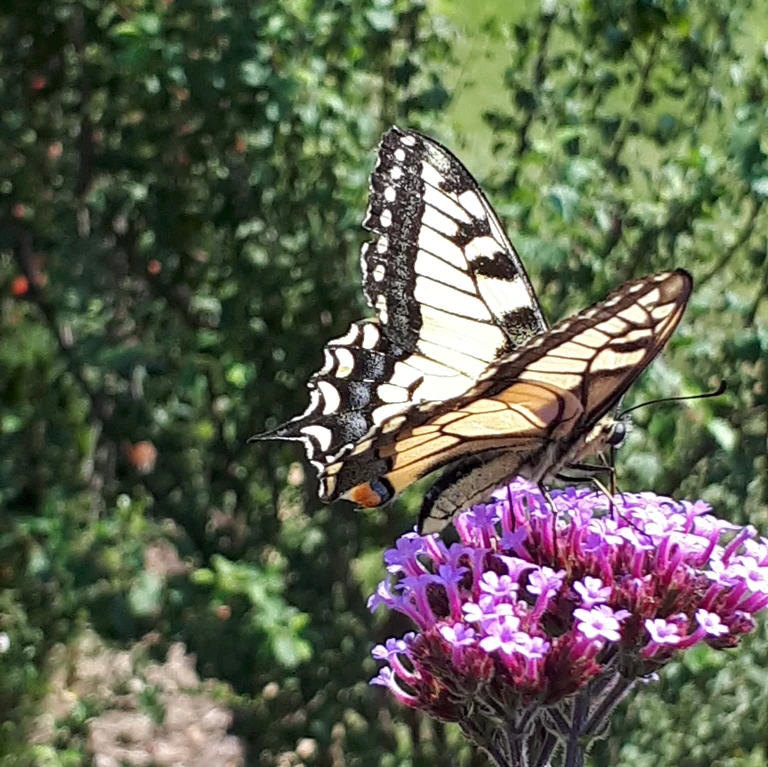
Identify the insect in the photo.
Papilio machaon
